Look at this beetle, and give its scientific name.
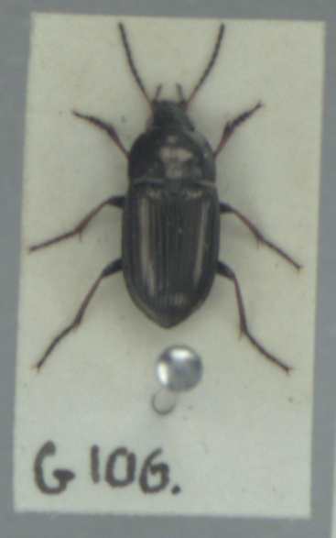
Amara plebeja
